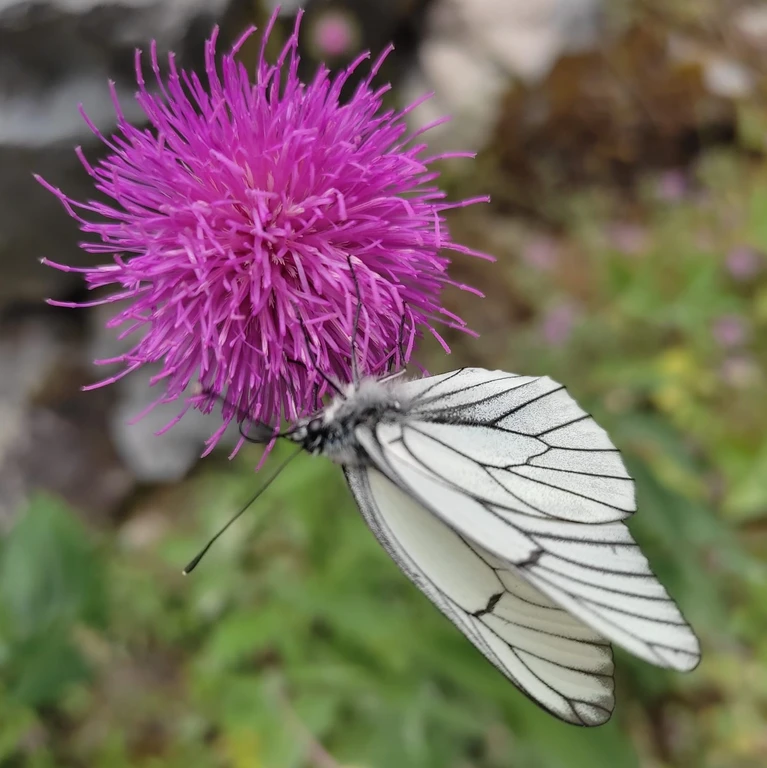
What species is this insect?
Aporia crataegi
